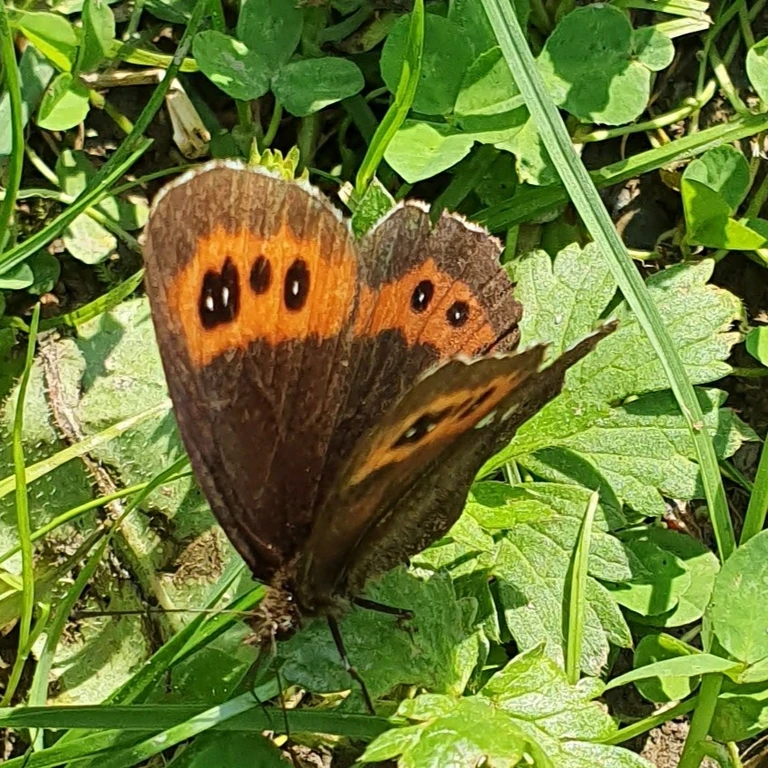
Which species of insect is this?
Erebia ligea
